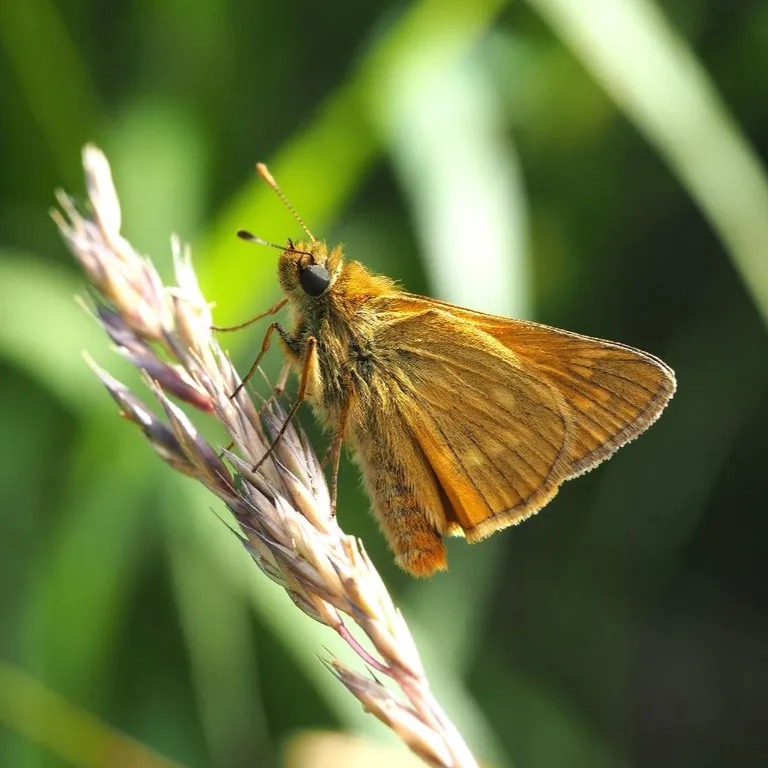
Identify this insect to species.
Ochlodes sylvanus (also Ochlodes venata)
